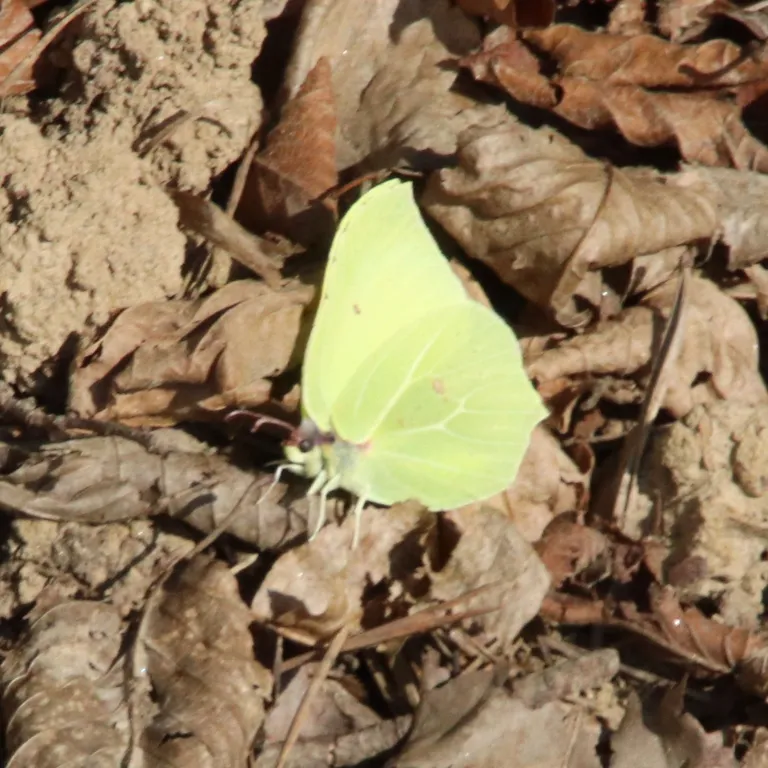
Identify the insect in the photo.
Gonepteryx rhamni
